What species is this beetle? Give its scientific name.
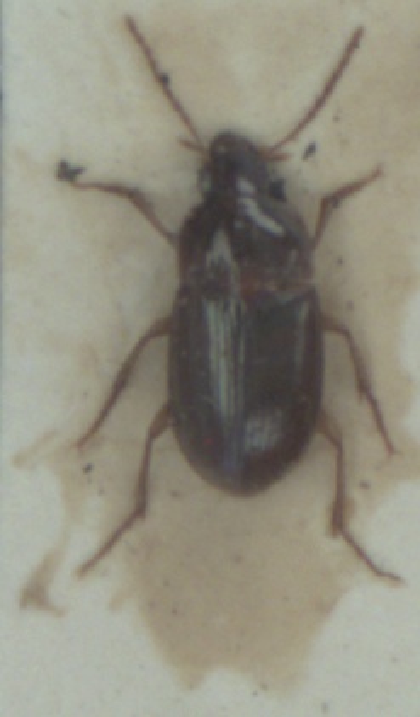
Amara bifrons
